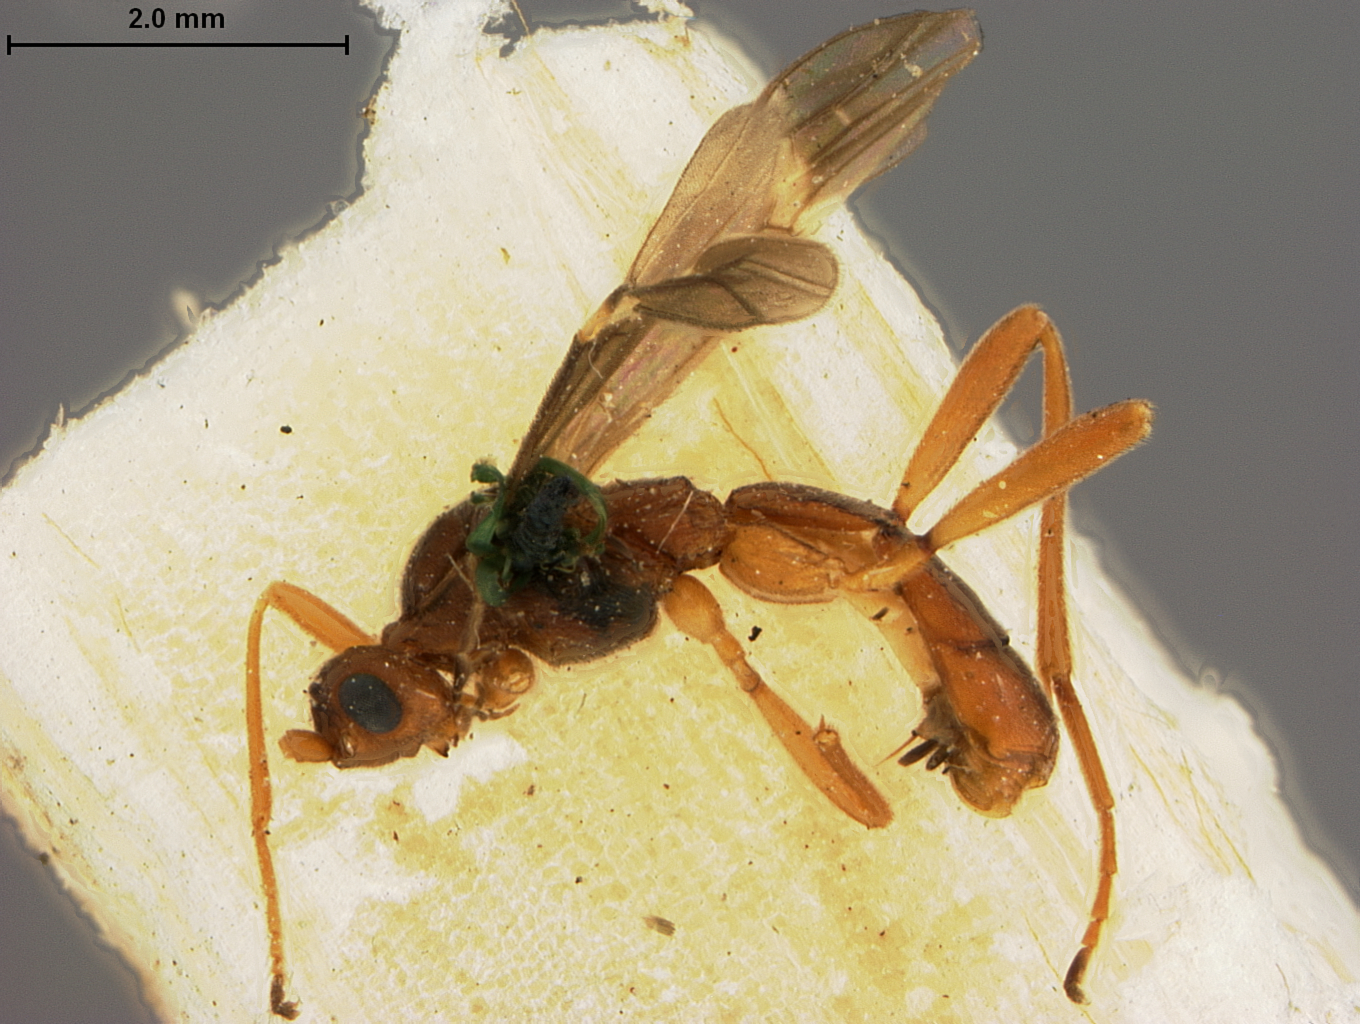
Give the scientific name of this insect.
Heterogamus fasciatipennis
